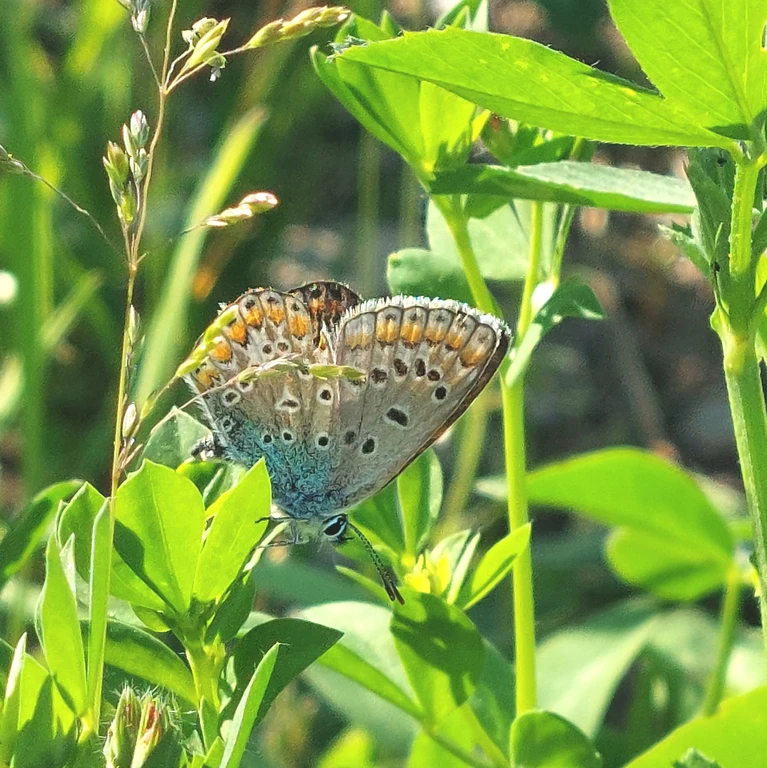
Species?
Polyommatus icarus
